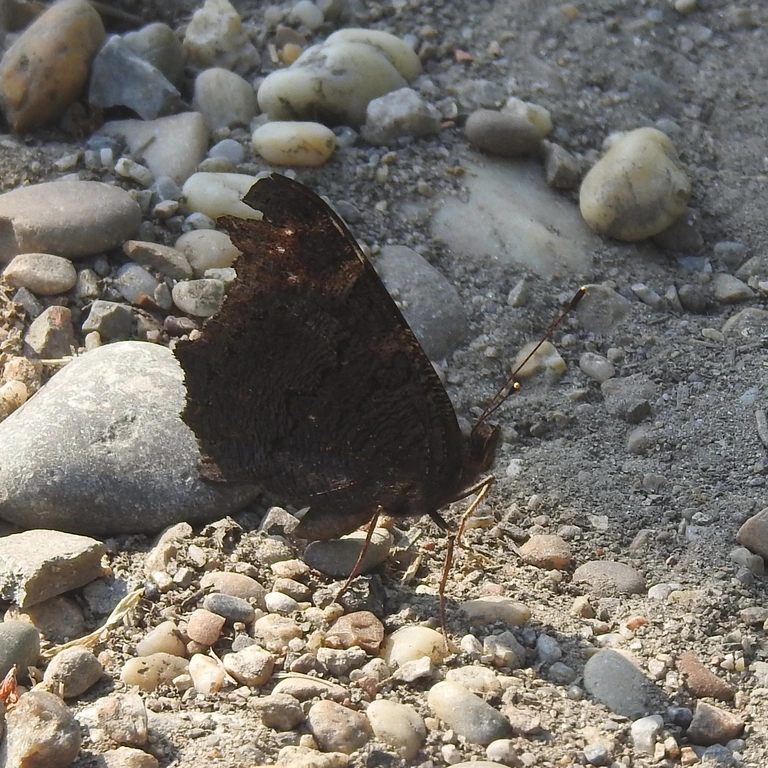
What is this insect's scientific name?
Aglais io
